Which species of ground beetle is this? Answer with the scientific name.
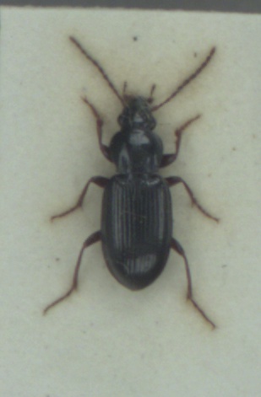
Pterostichus strenuus
